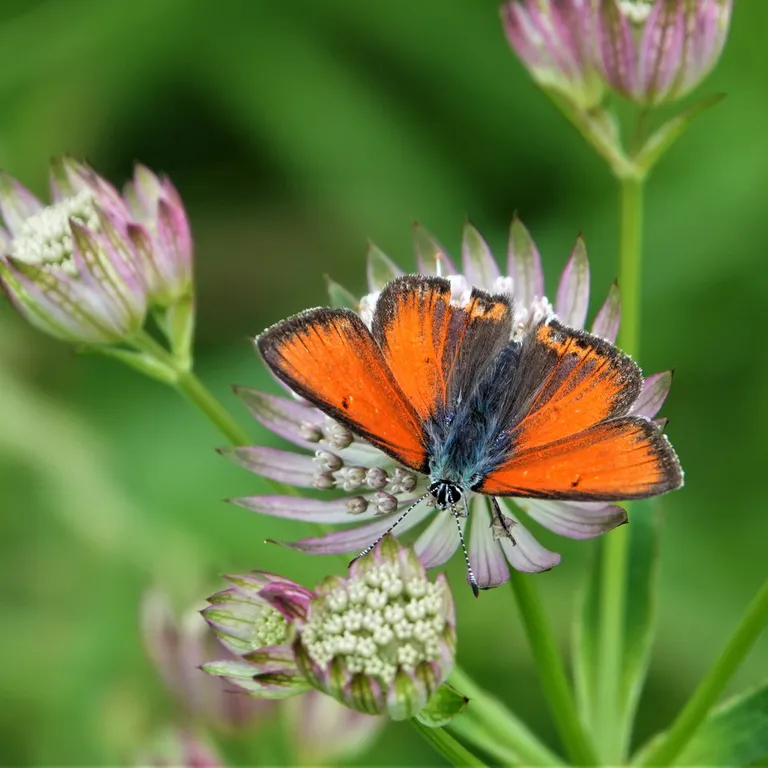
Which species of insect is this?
Lycaena hippothoe (also Palaeochrysophanus hippothoe)
